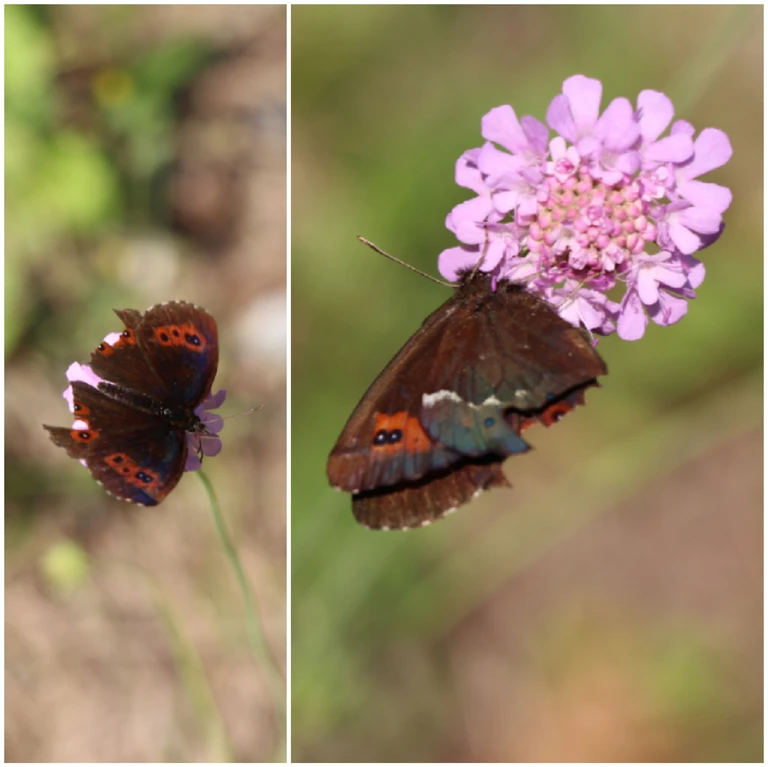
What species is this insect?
Erebia ligea
